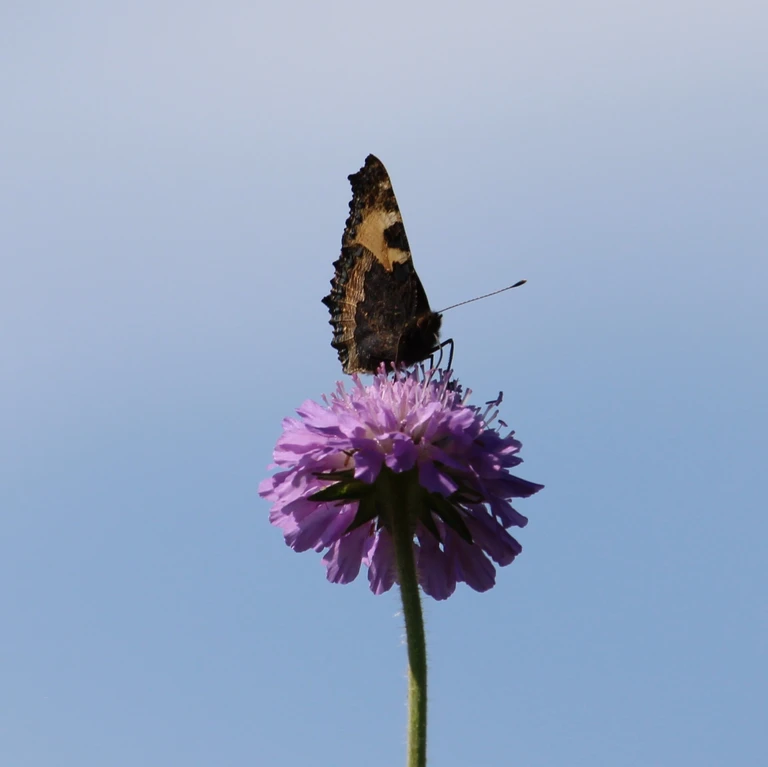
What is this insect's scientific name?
Aglais urticae
